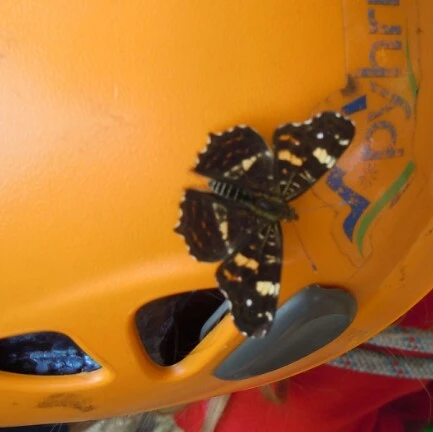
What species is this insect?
Araschnia levana
